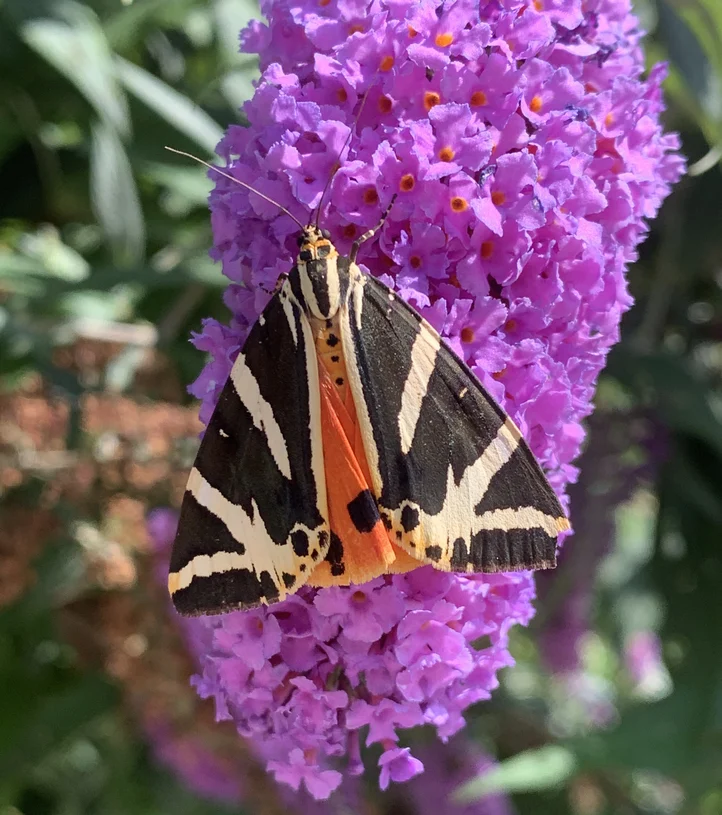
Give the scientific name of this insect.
Euplagia quadripunctaria
